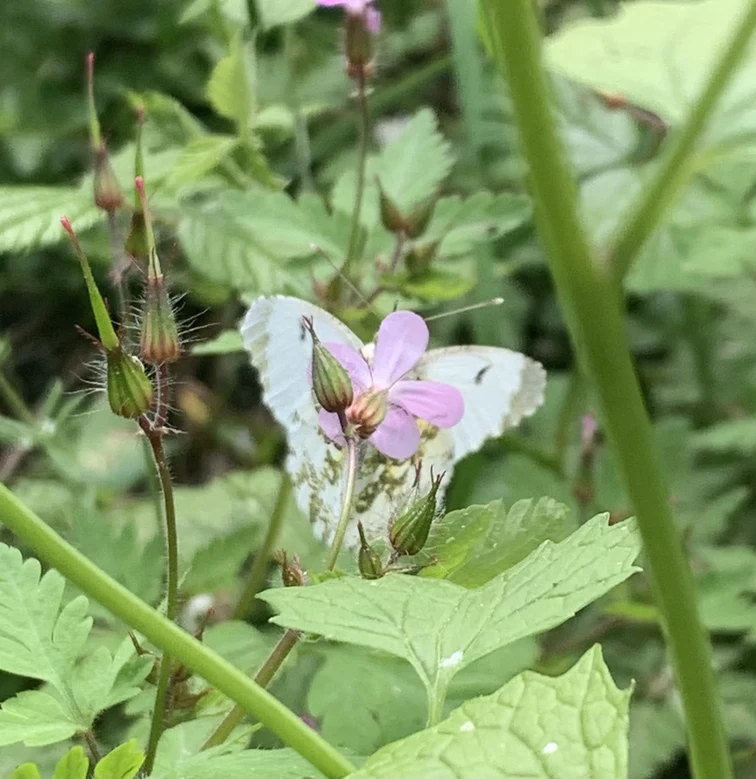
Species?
Anthocharis cardamines
